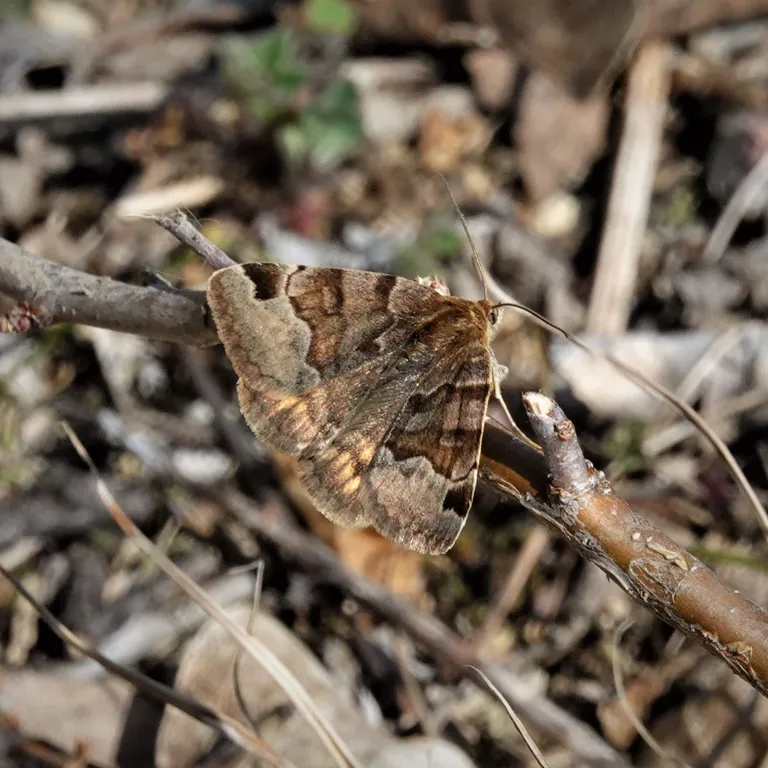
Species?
Euclidia glyphica
